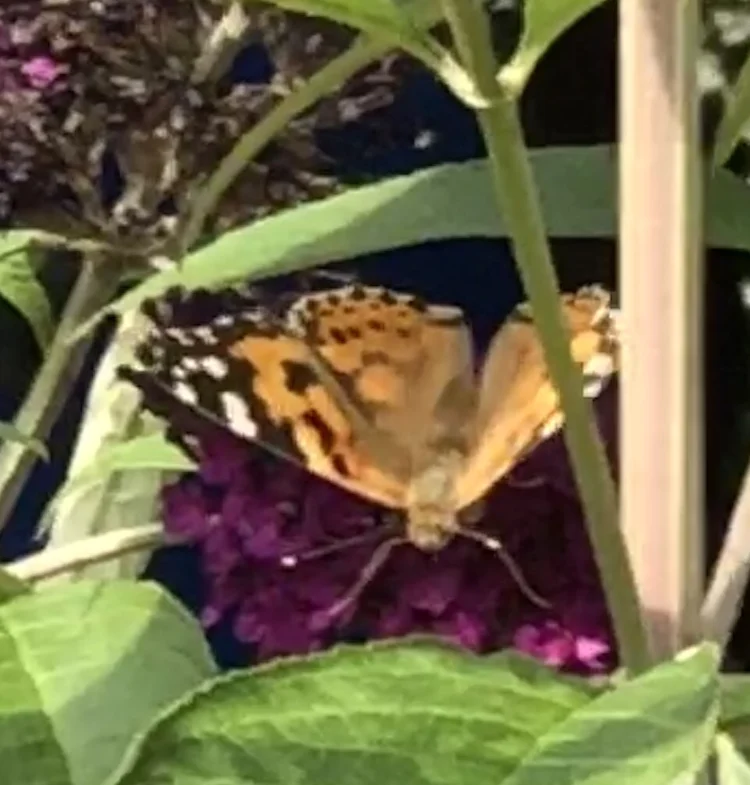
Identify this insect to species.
Vanessa cardui
